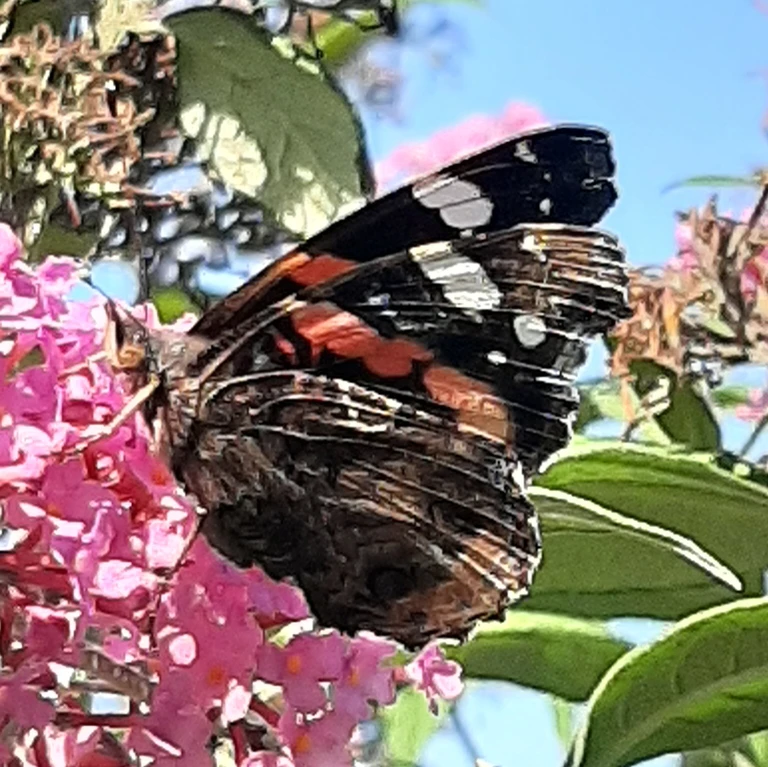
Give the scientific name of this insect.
Vanessa atalanta
